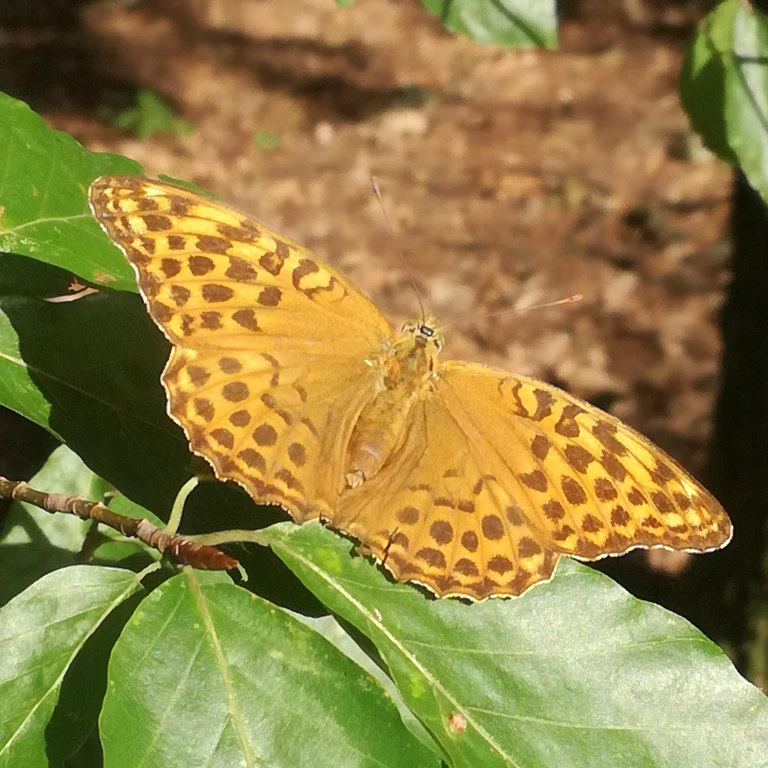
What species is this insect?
Argynnis paphia
